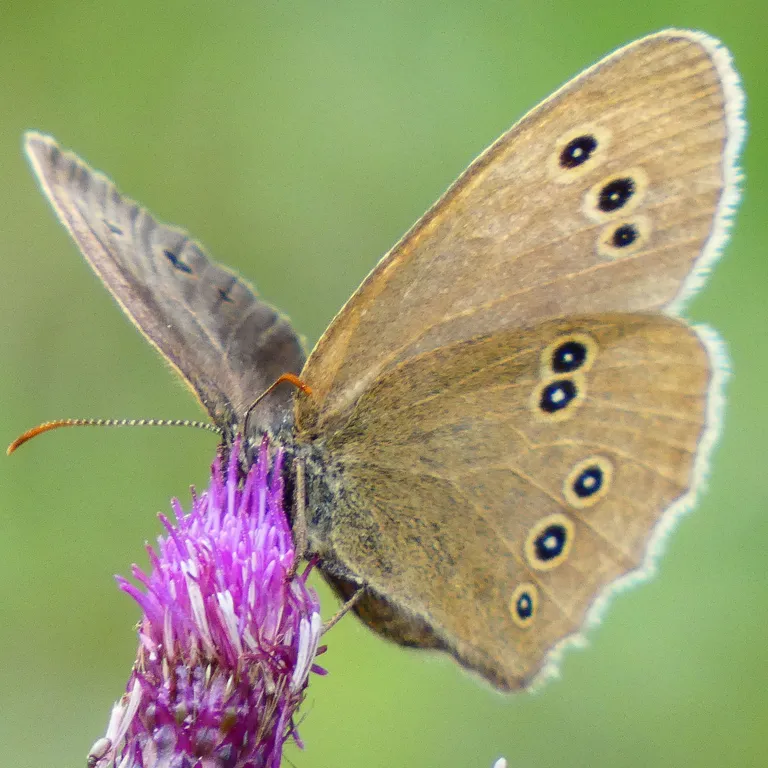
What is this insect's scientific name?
Aphantopus hyperantus
